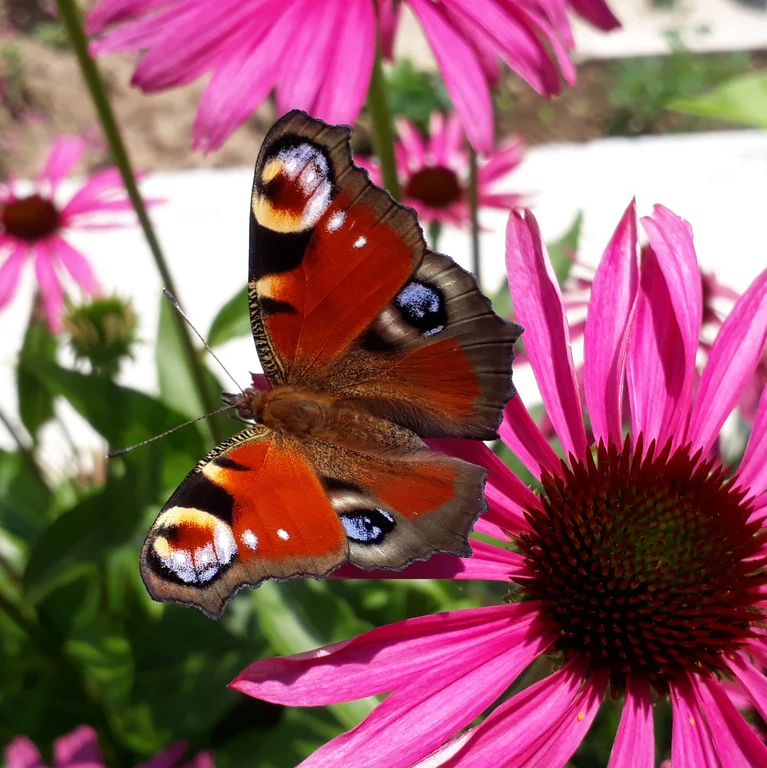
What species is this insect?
Aglais io
